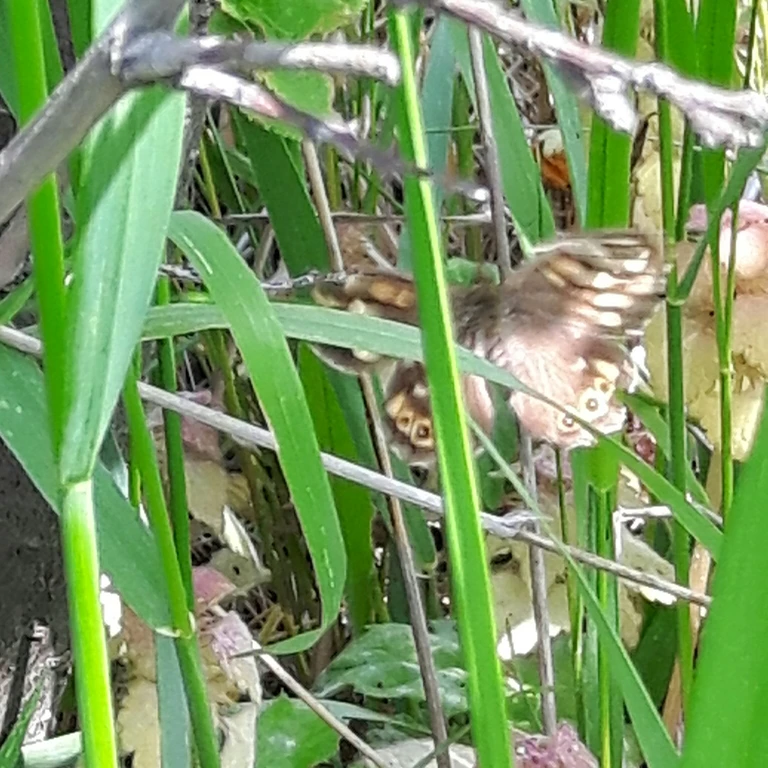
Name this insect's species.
Pararge aegeria
